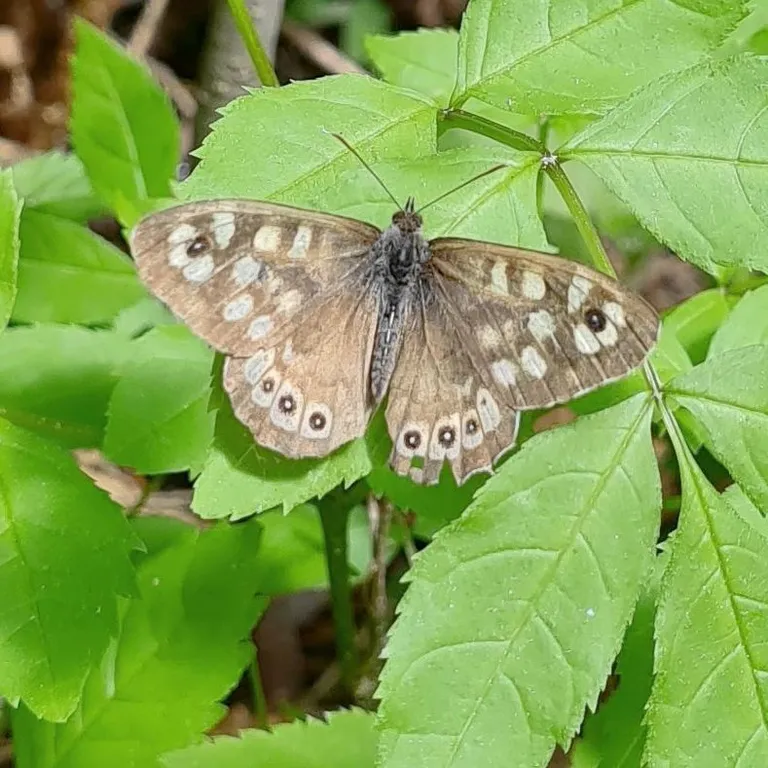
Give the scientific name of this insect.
Pararge aegeria
